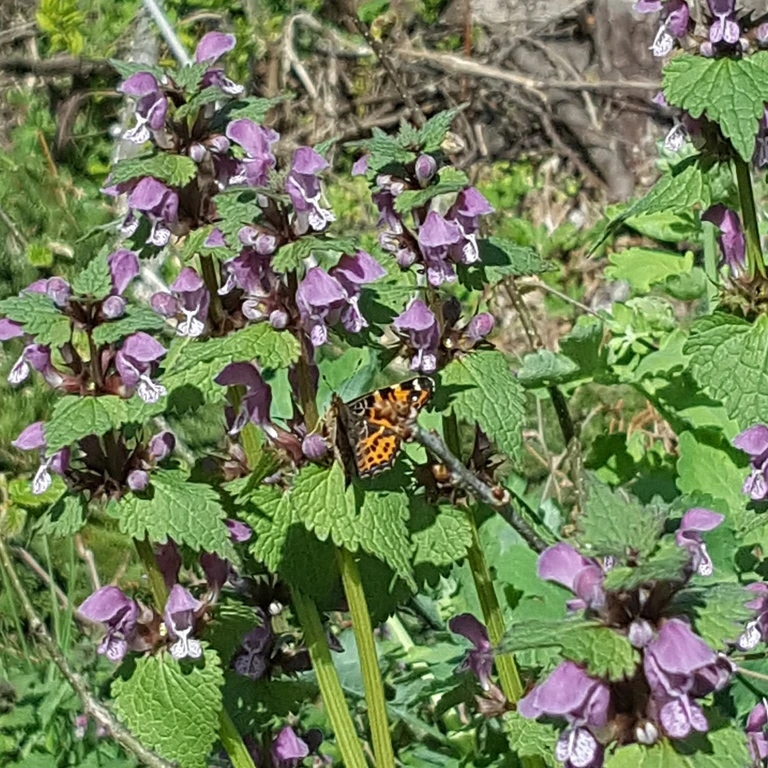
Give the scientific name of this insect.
Araschnia levana
